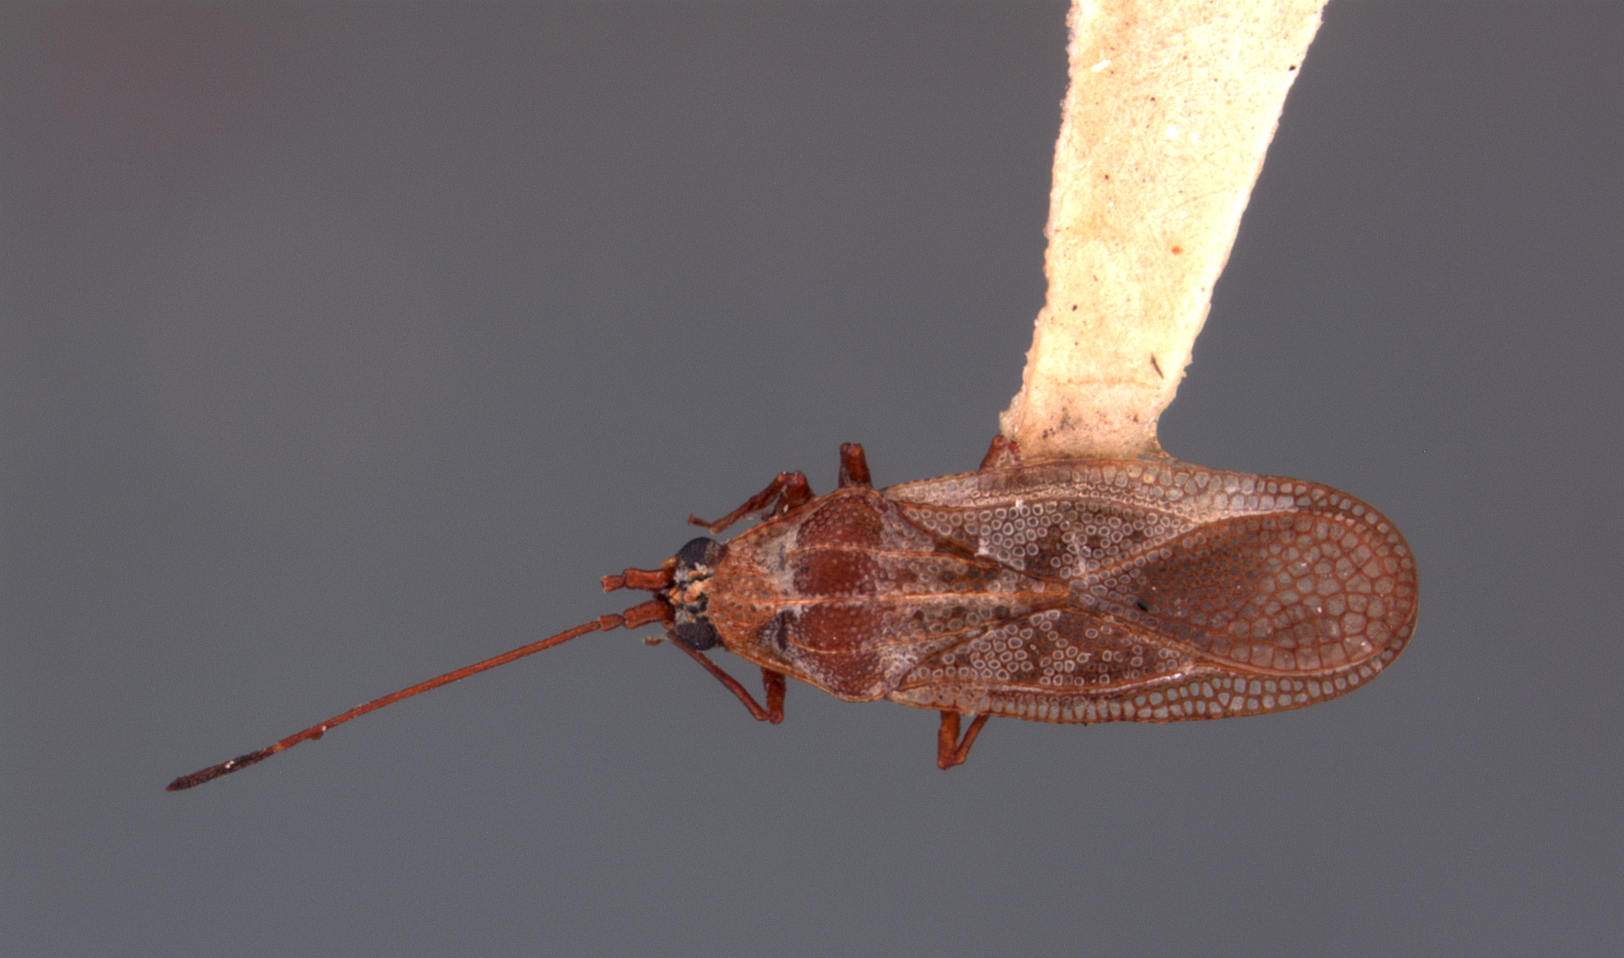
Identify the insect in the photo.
Perissonemia malaccae
